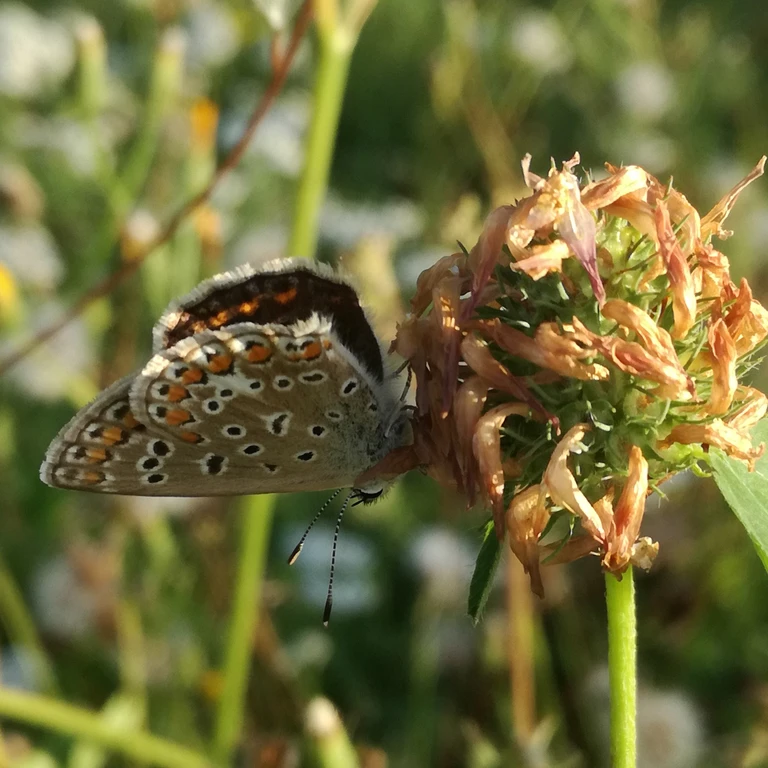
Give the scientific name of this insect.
Polyommatus icarus
